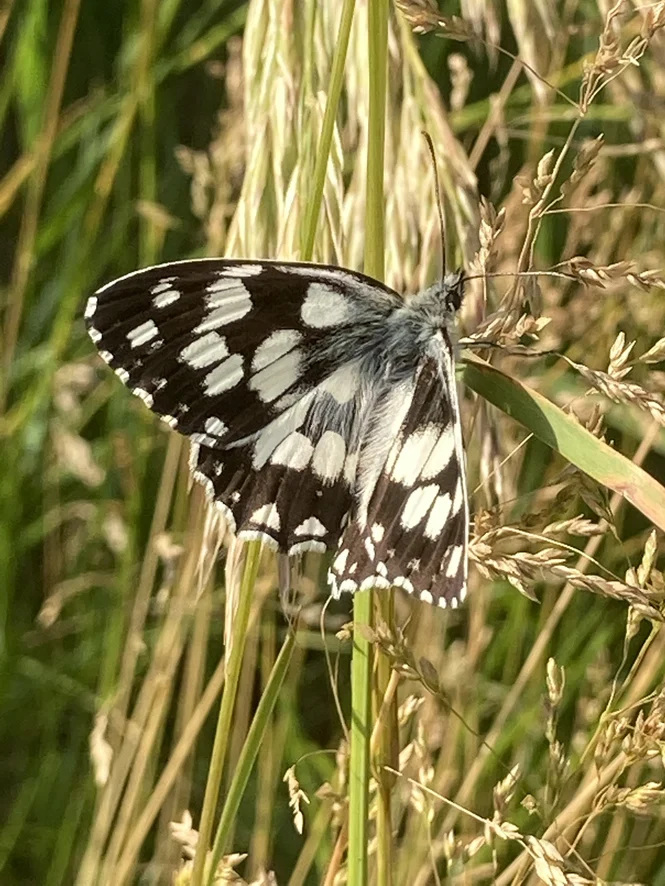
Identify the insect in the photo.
Melanargia galathea
